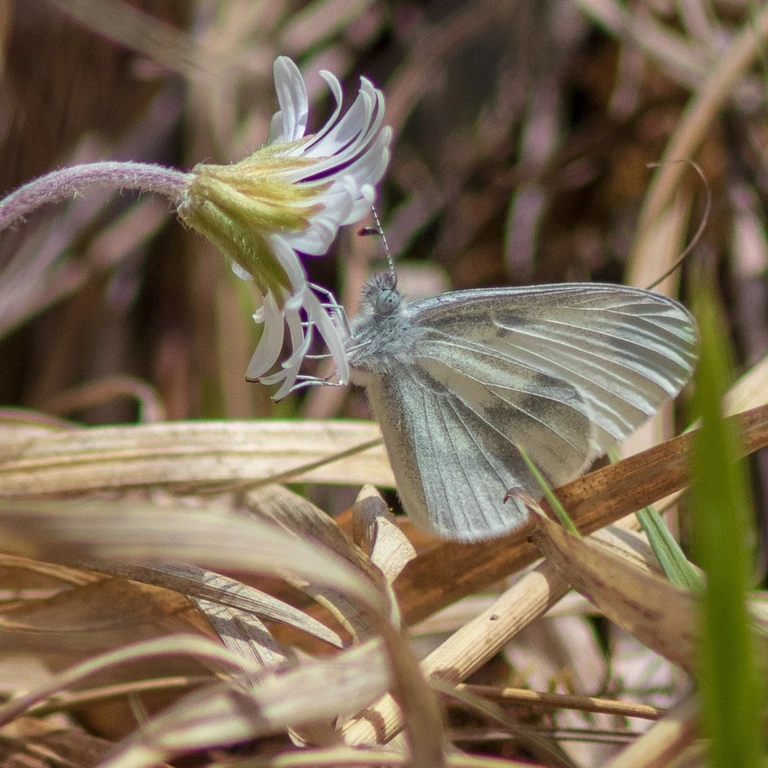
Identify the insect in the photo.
Leptidea sinapis/juvernica
